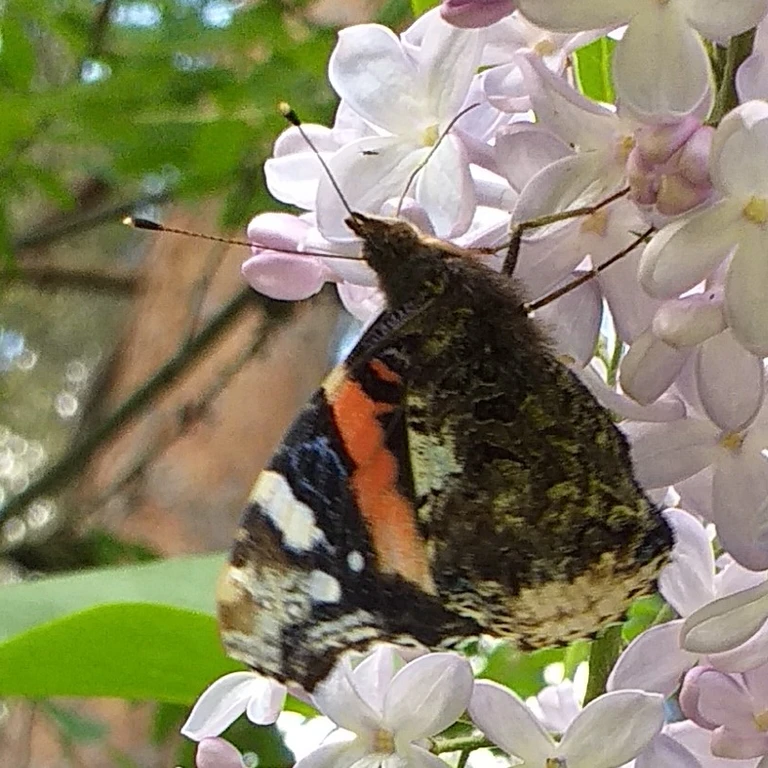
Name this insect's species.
Vanessa atalanta
